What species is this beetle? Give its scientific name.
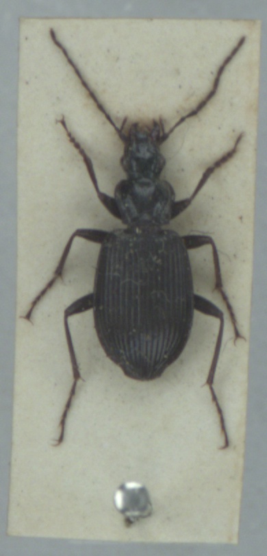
Platynus assimilis
